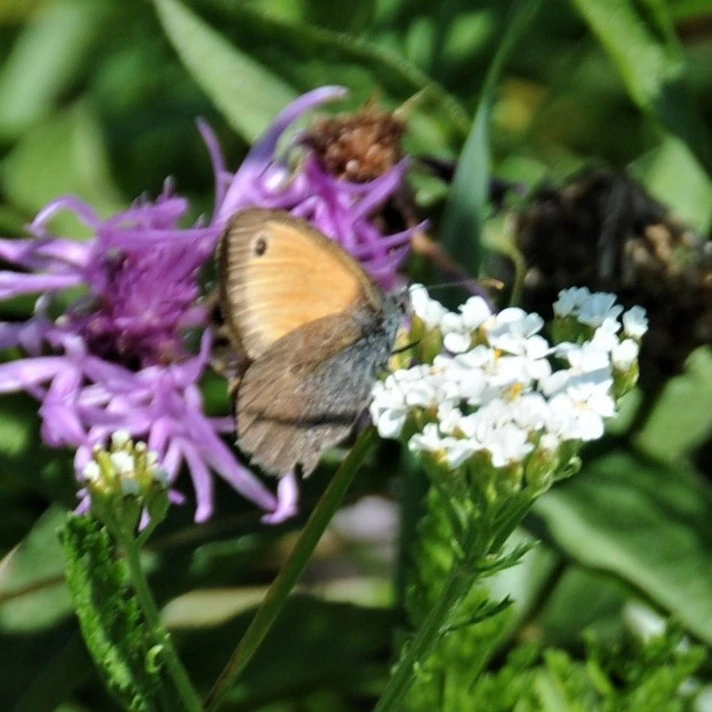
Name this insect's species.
Coenonympha pamphilus
